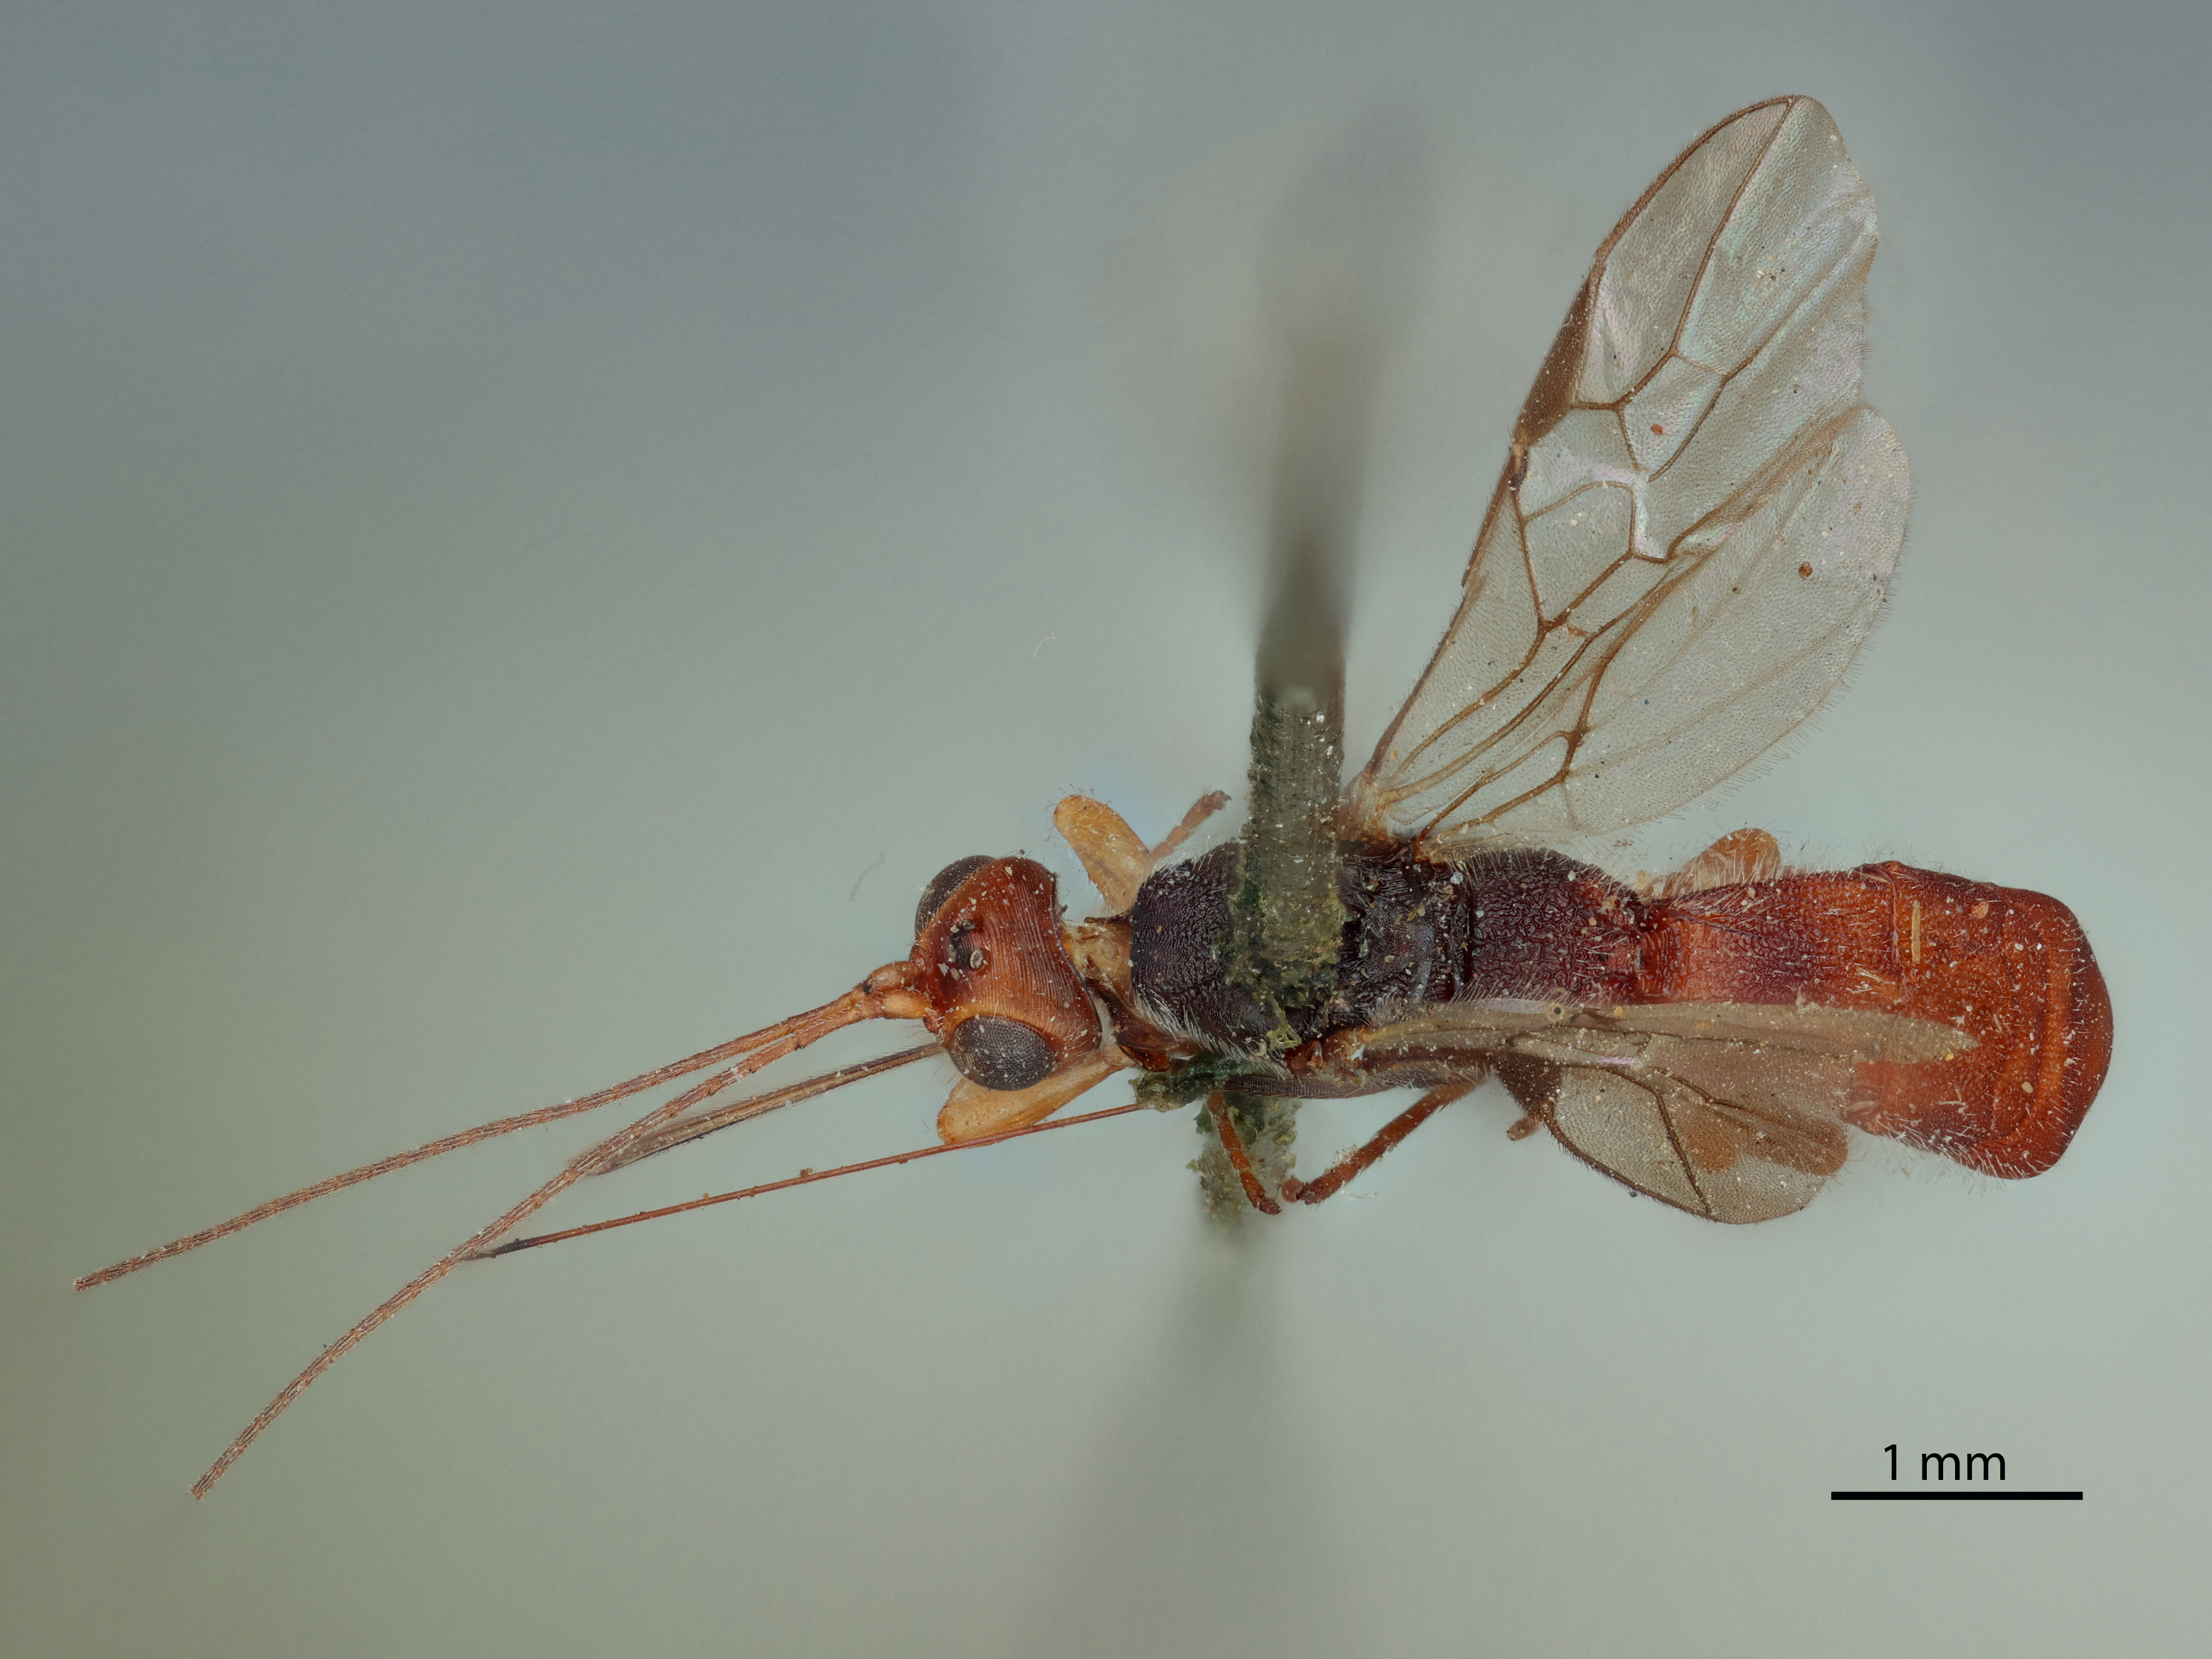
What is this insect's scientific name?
Exothecus rugulosus
